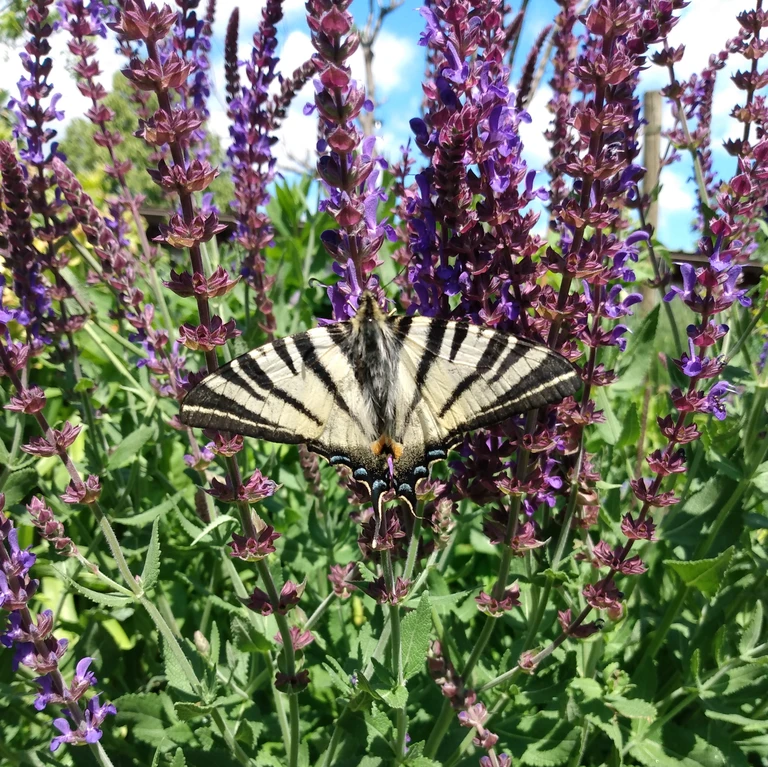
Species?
Iphiclides podalirius
